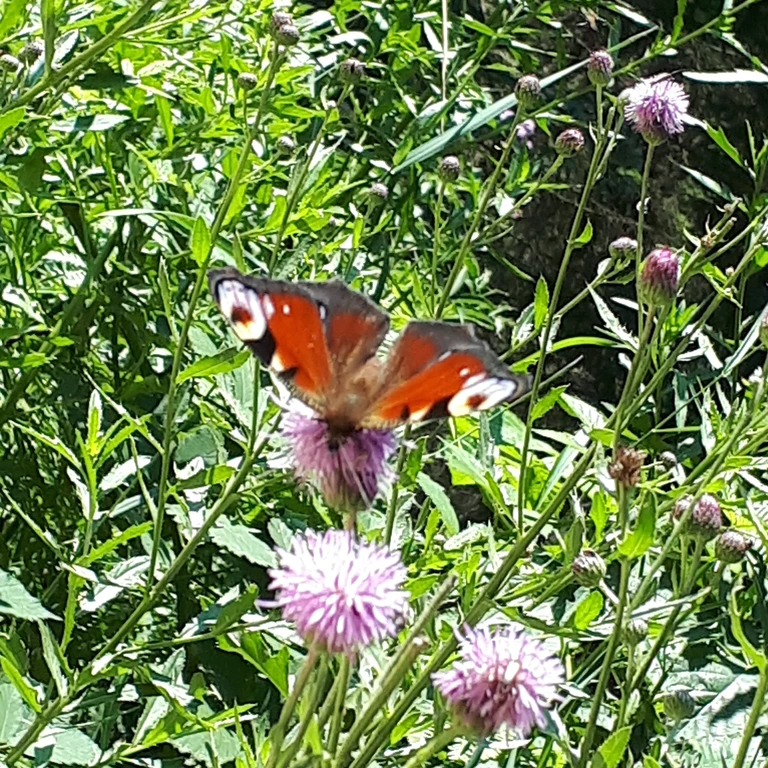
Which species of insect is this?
Aglais io
